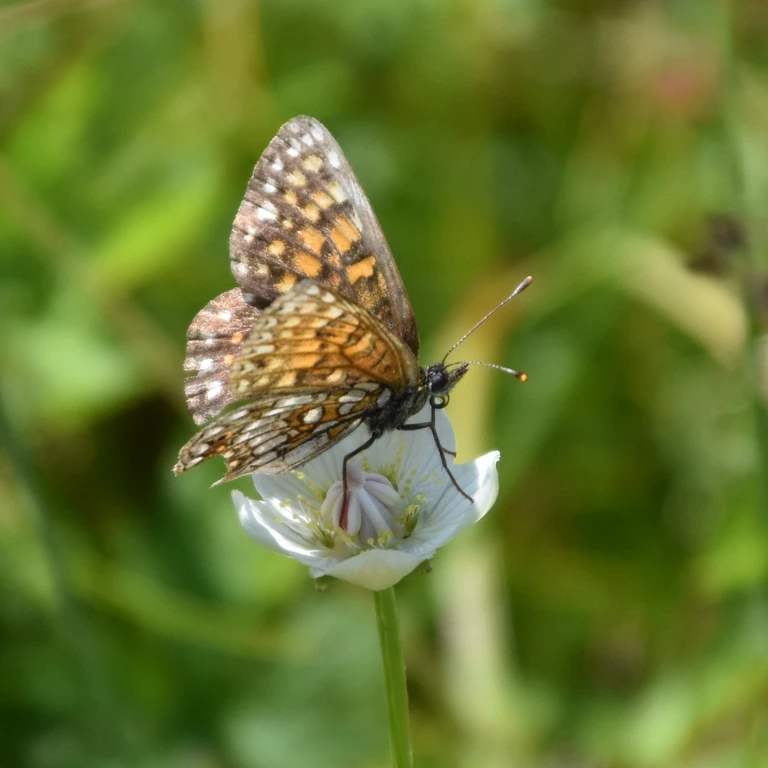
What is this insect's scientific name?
Melitaea diamina
